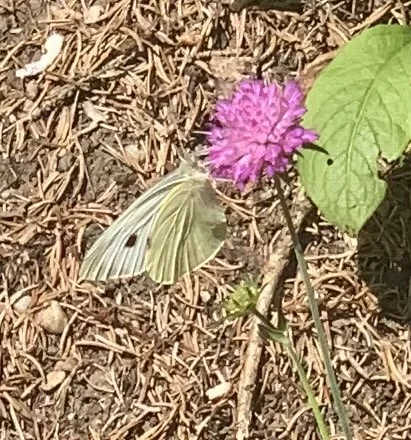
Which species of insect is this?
Pieris brassicae
